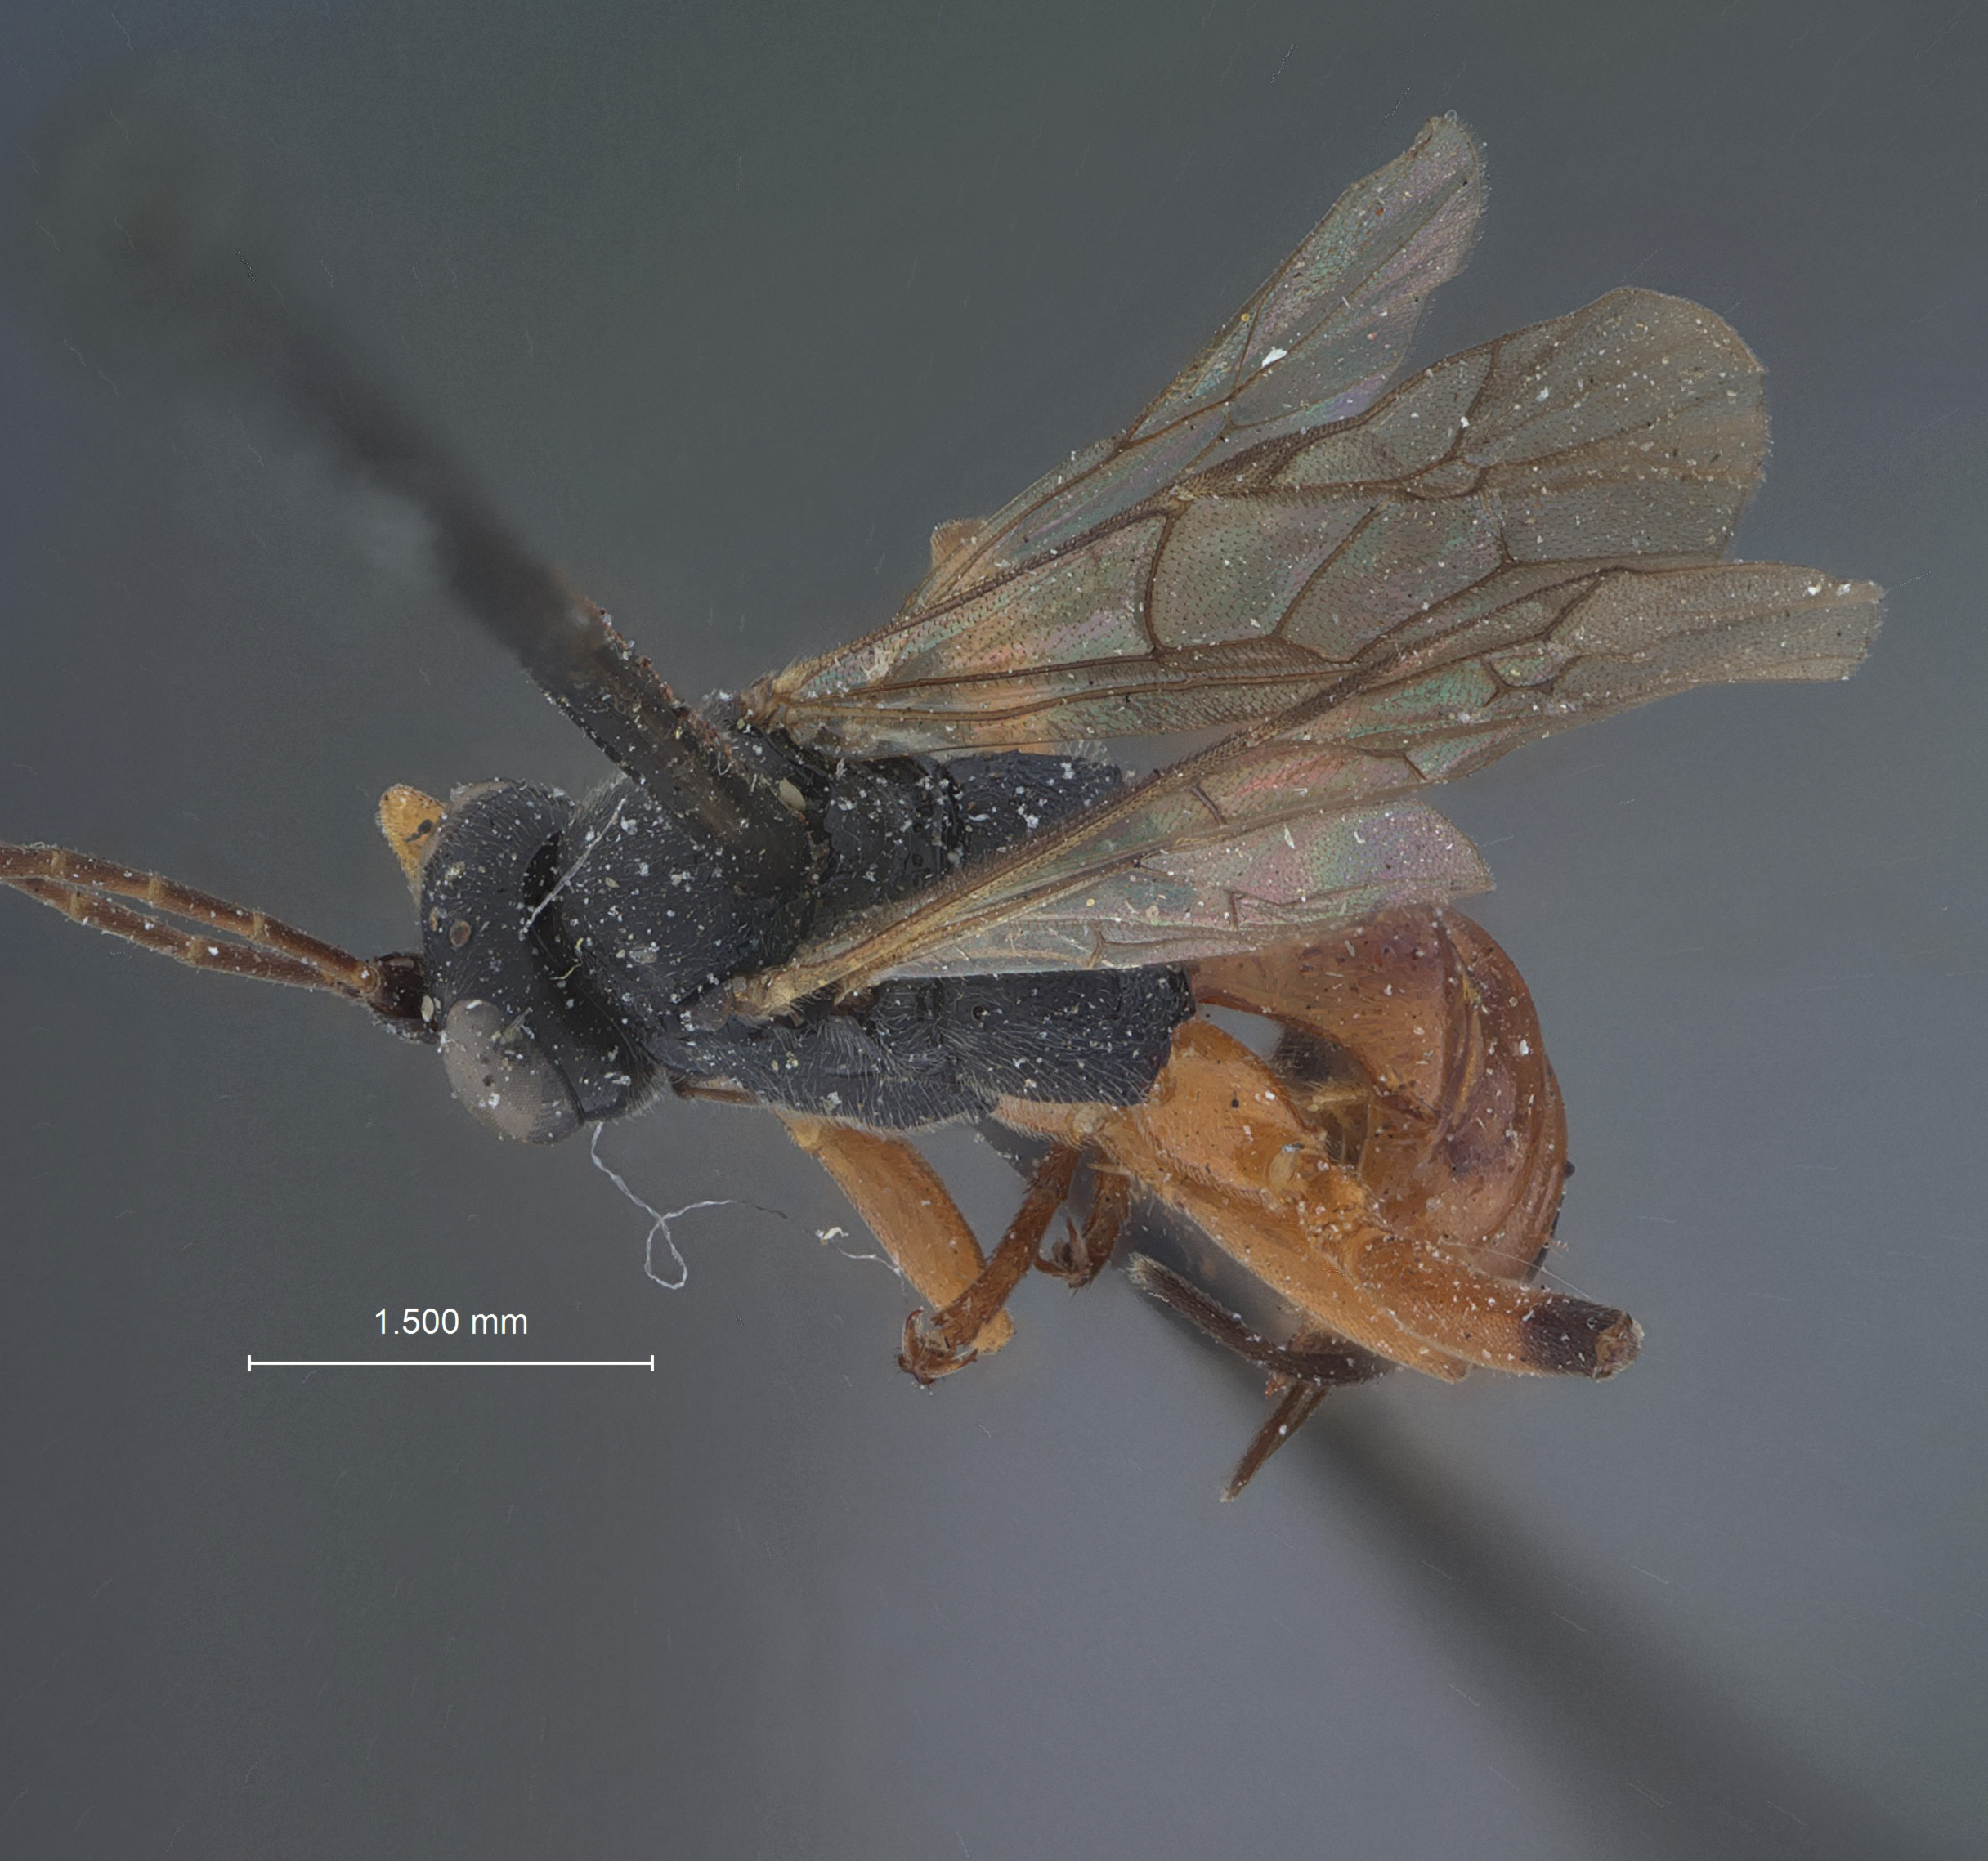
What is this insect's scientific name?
Agrothereutes hyslopi
